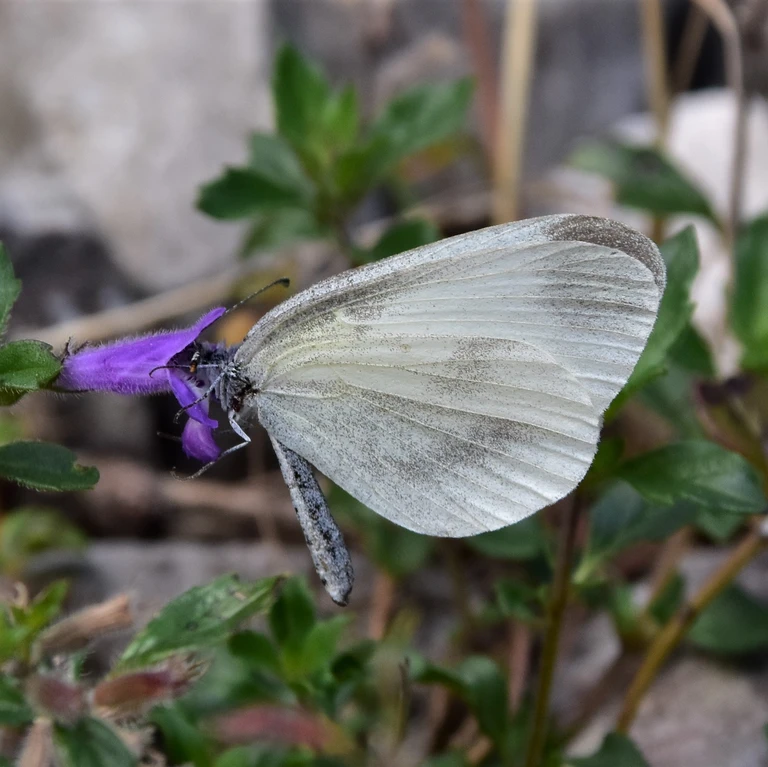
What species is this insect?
Leptidea sinapis/juvernica
